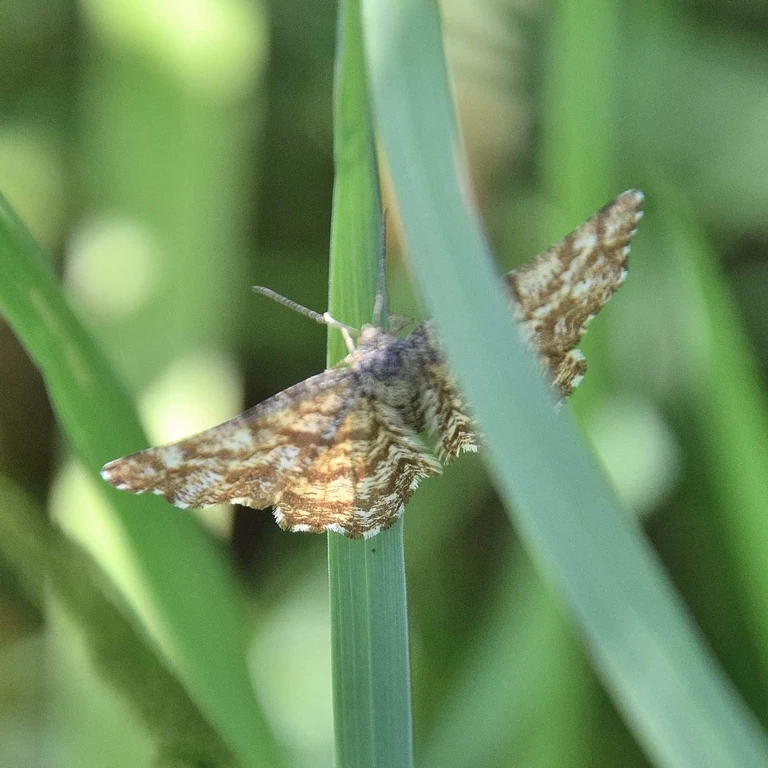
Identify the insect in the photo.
Ematurga atomaria
